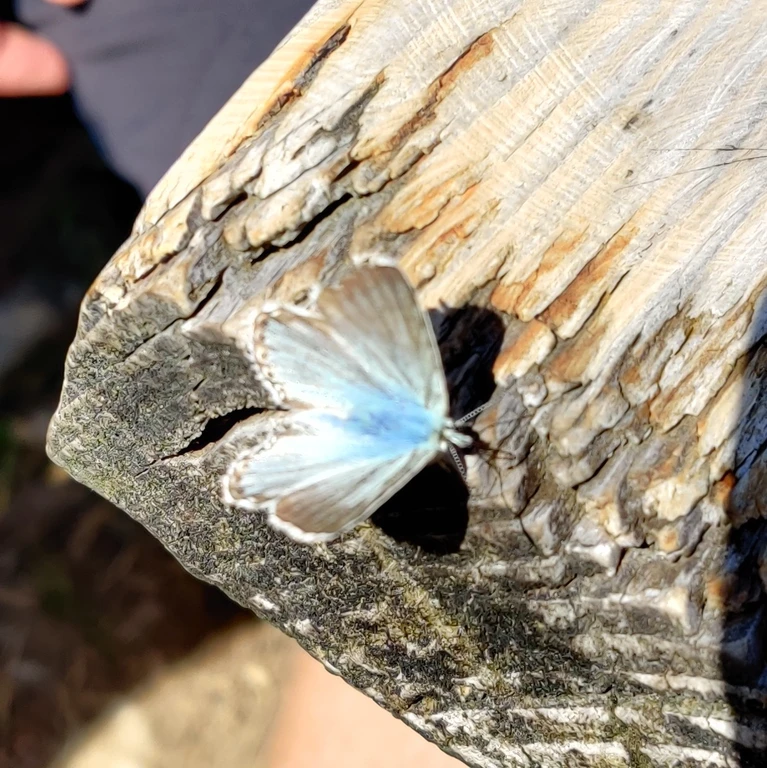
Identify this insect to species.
Lysandra coridon
